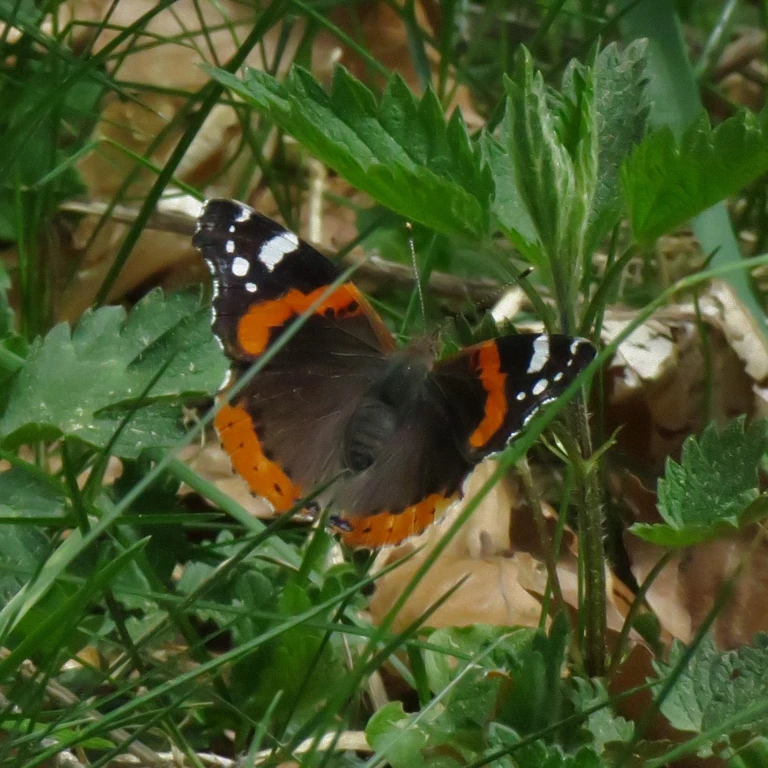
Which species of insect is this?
Vanessa atalanta
